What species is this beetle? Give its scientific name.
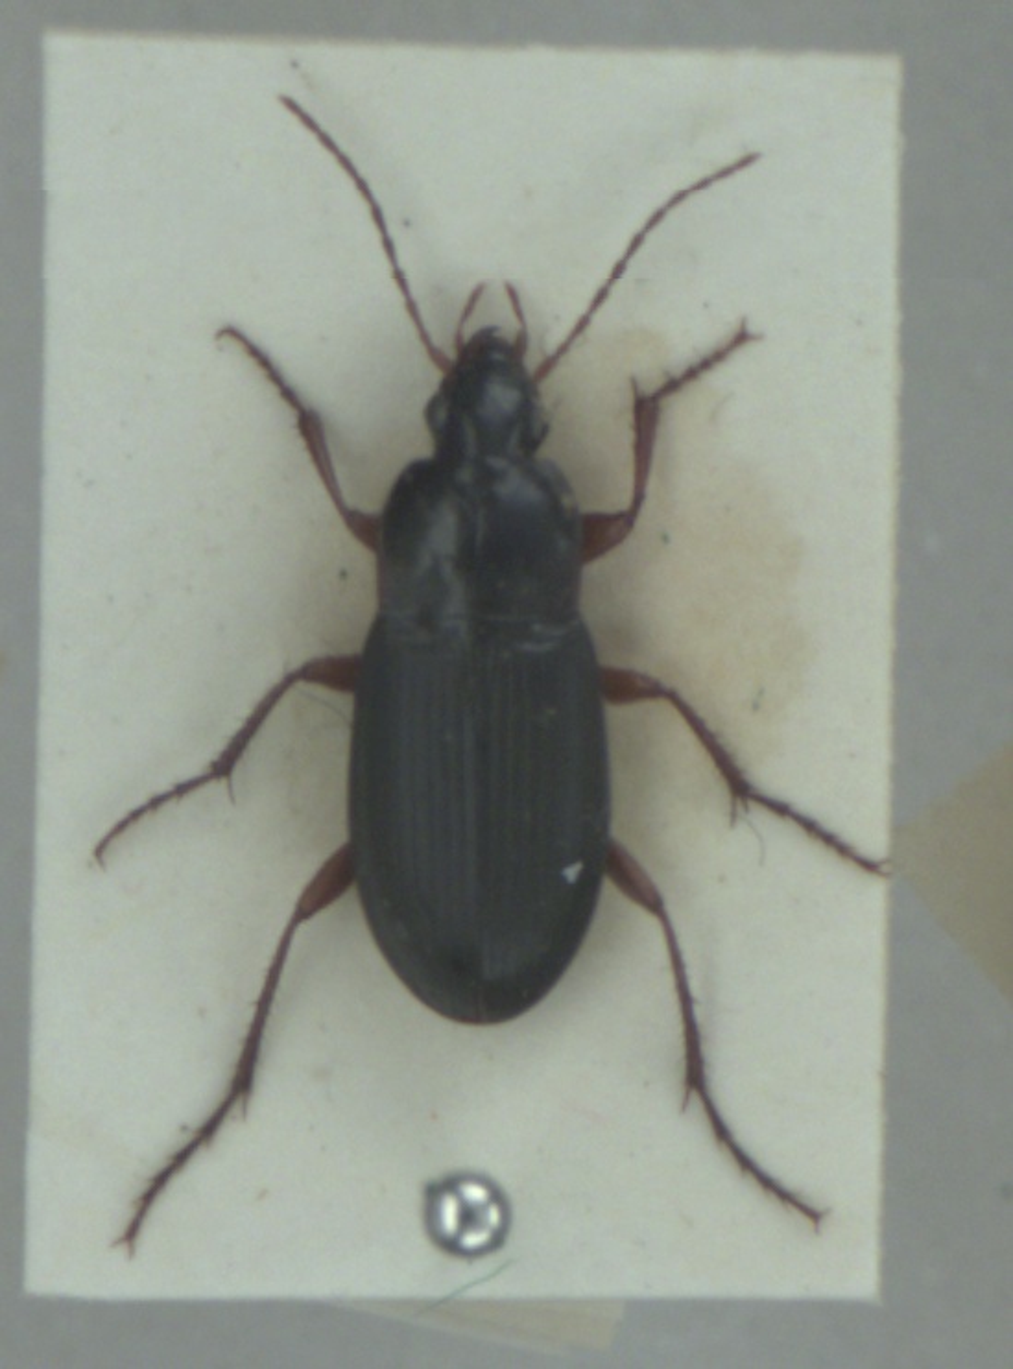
Calathus erratus
